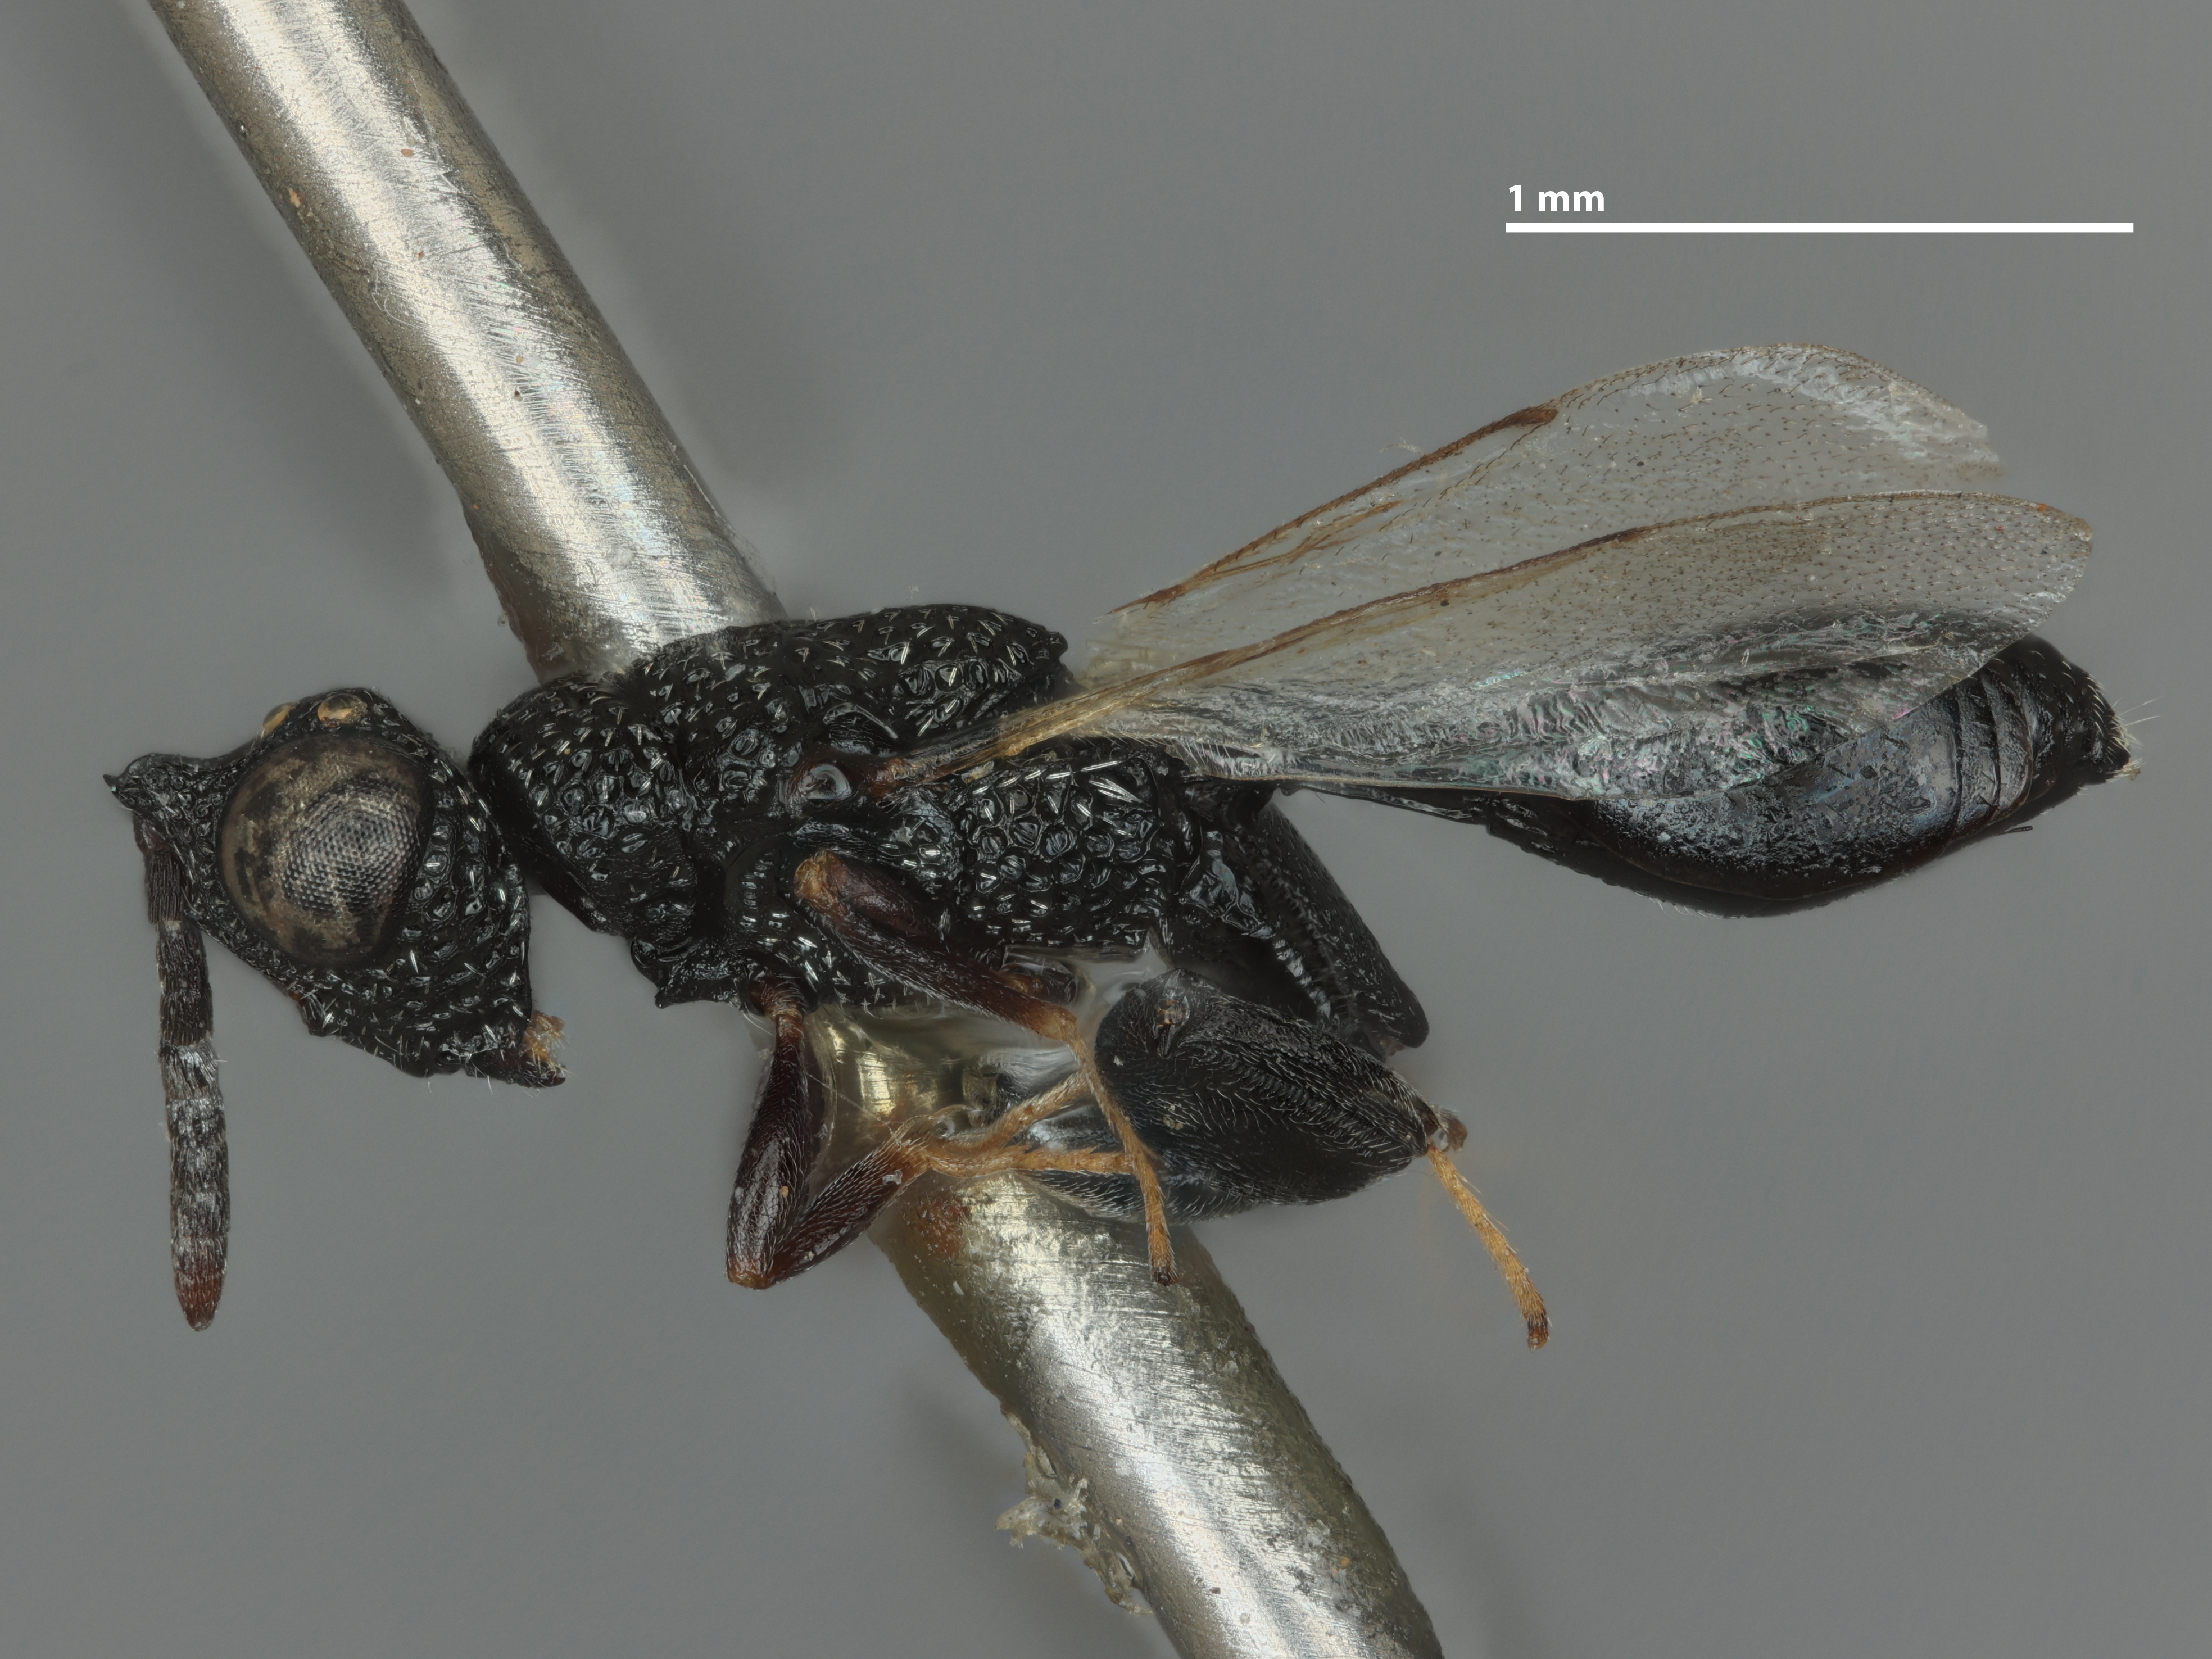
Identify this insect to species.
Dirhinus altispina
